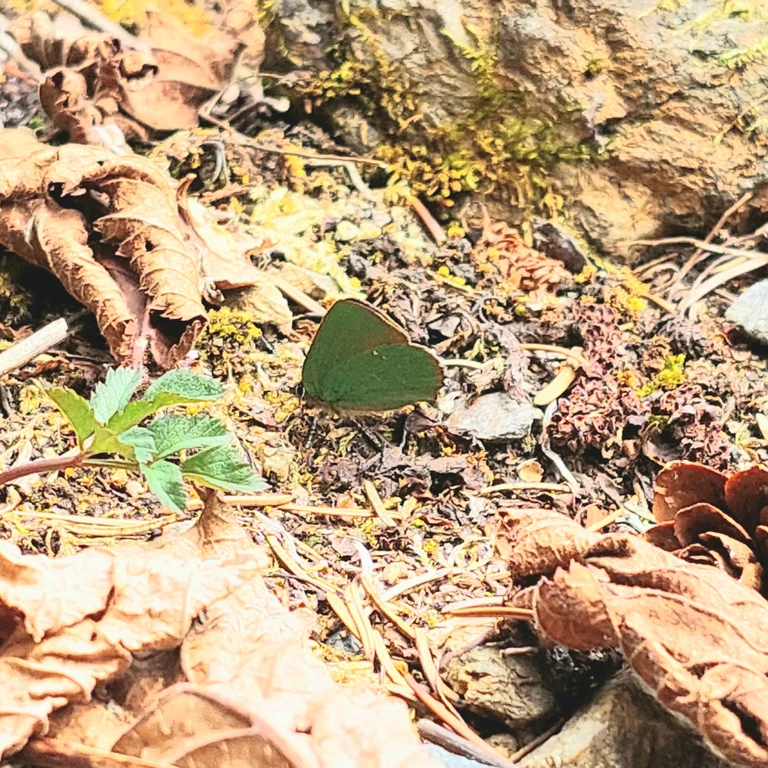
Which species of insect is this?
Callophrys rubi
